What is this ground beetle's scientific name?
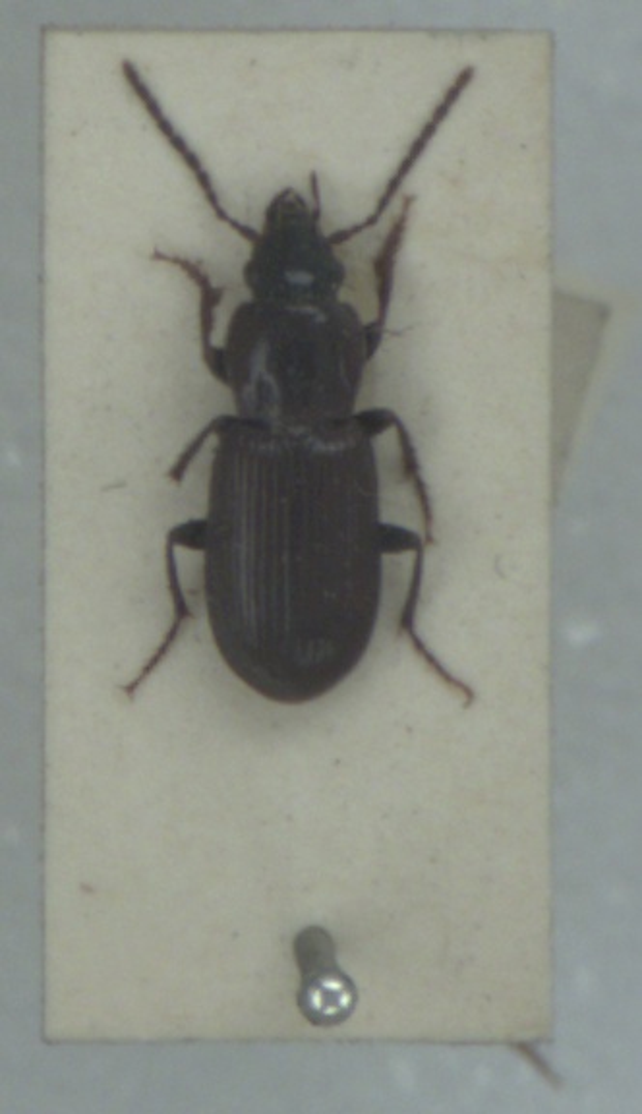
Pterostichus minor
